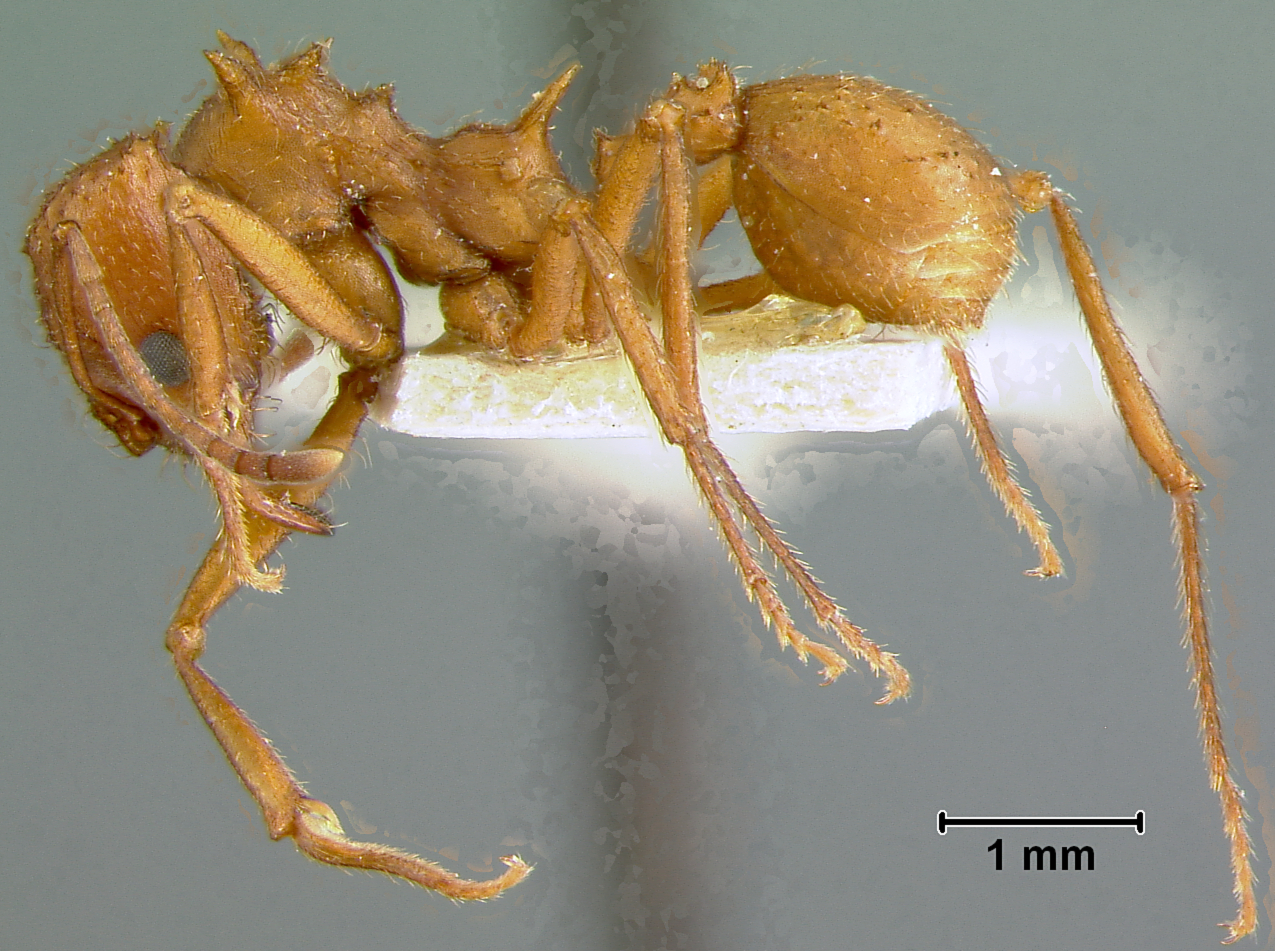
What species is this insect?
Atta versicolor
